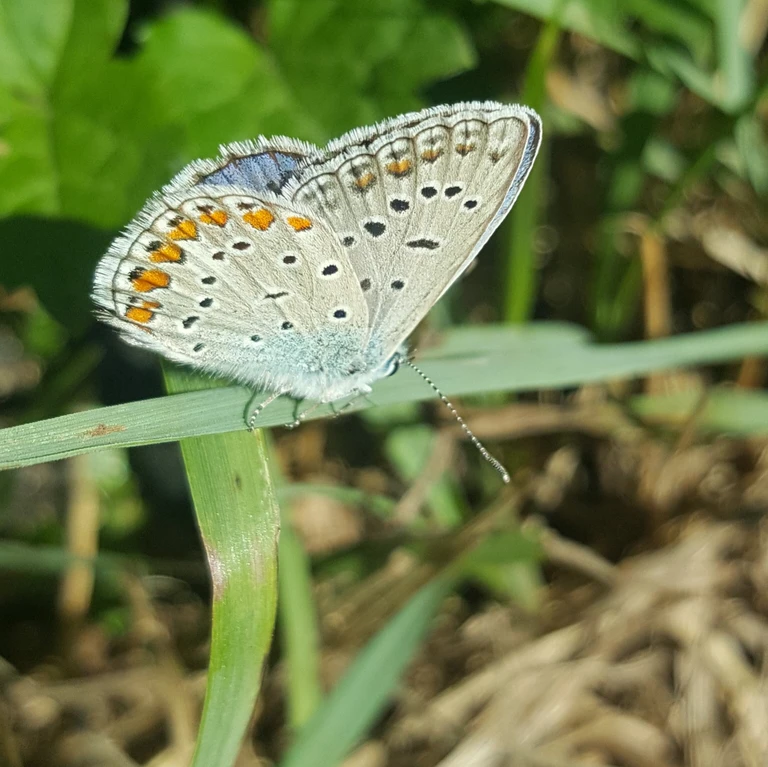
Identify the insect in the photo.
Polyommatus icarus
